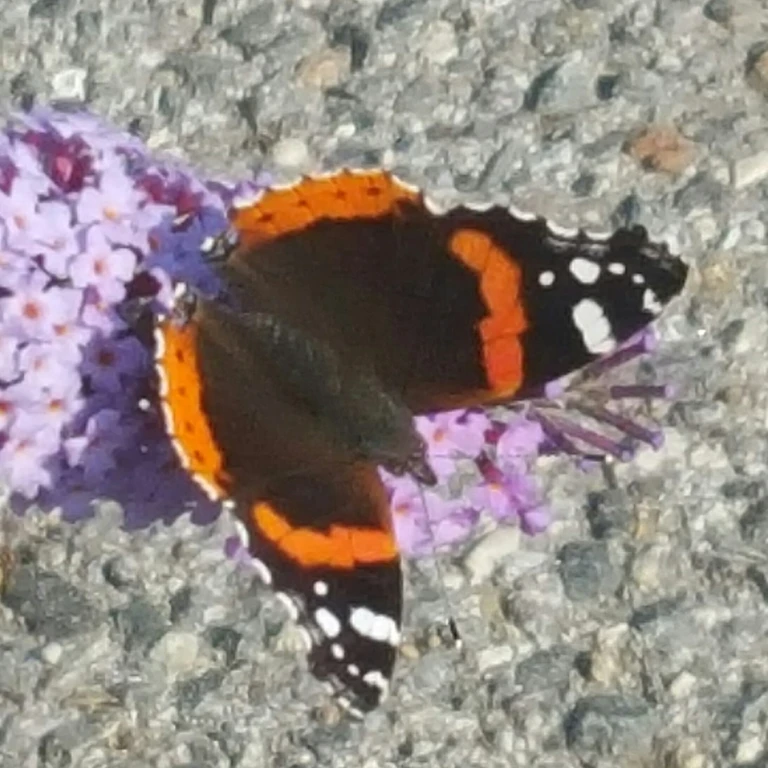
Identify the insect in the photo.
Vanessa atalanta
